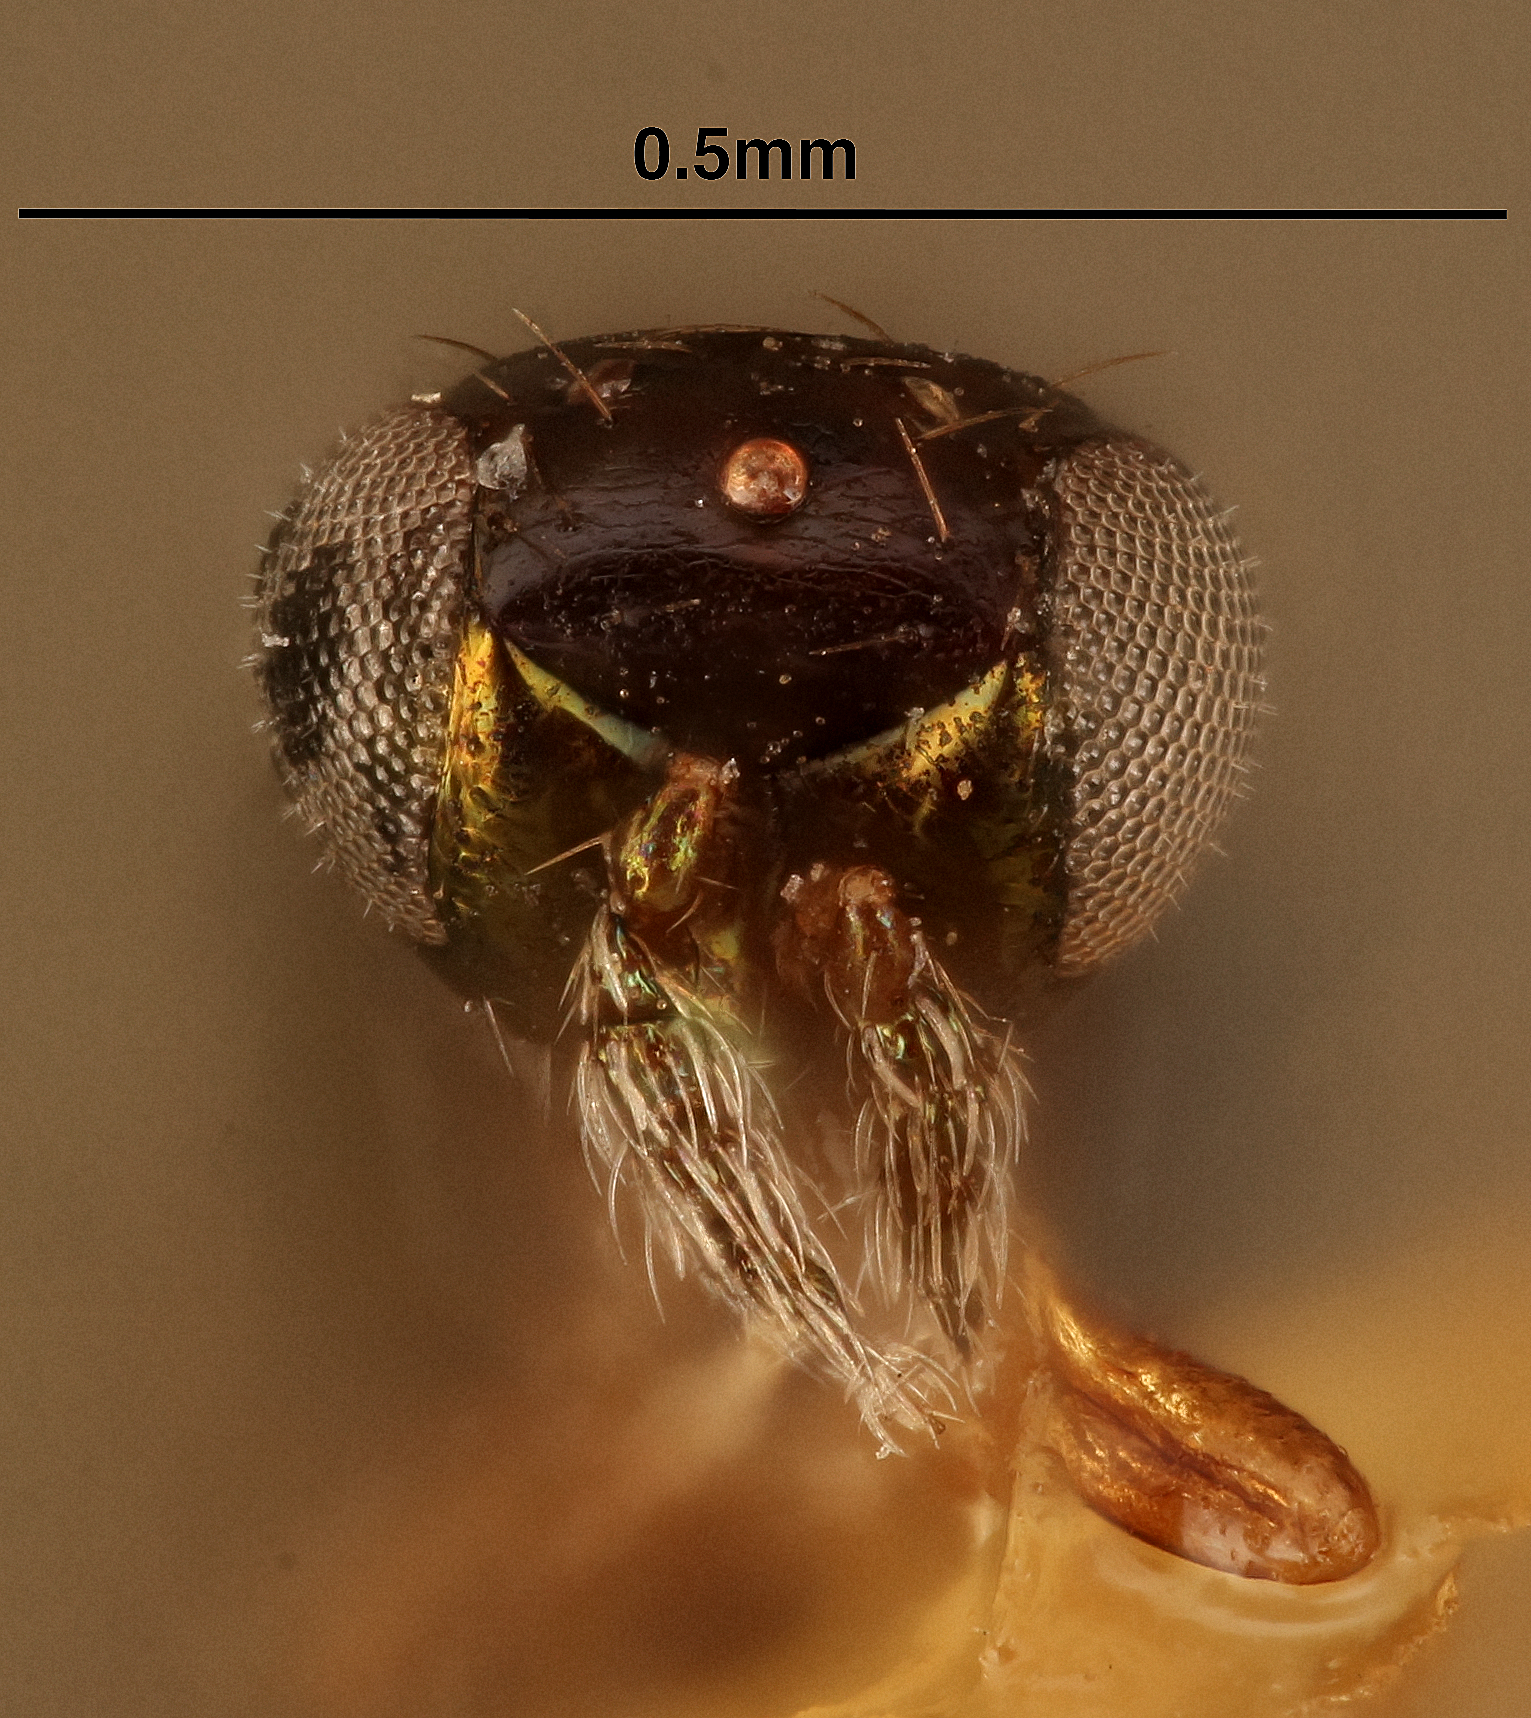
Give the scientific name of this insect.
Pleurotropis telenomi
